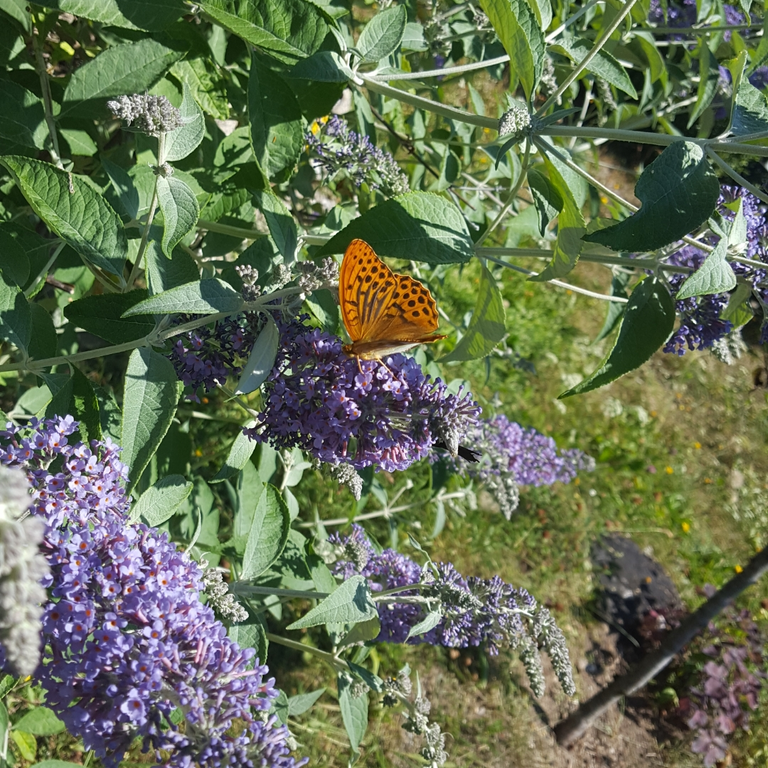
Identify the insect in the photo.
Argynnis paphia
